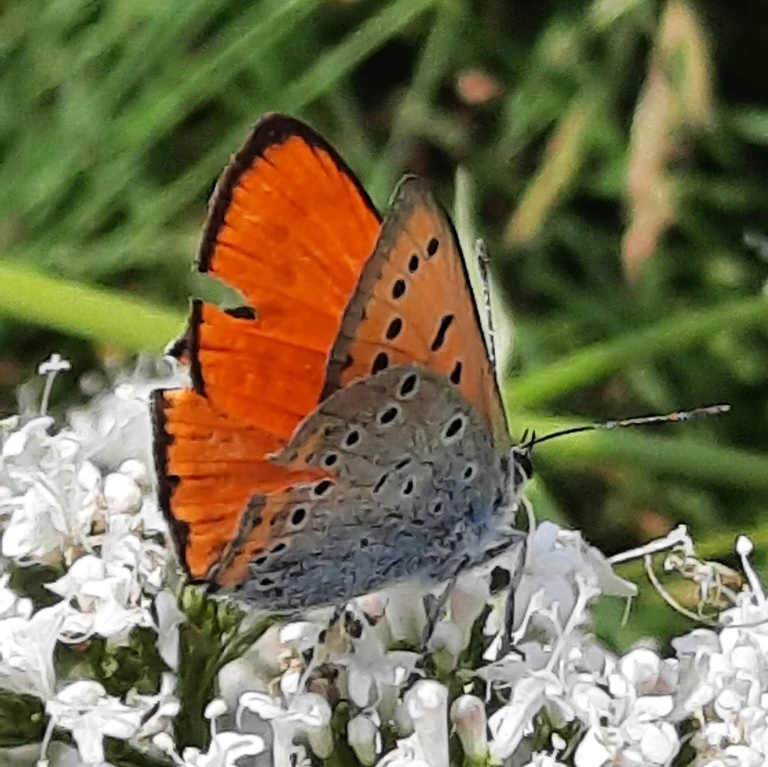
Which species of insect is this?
Lycaena dispar
